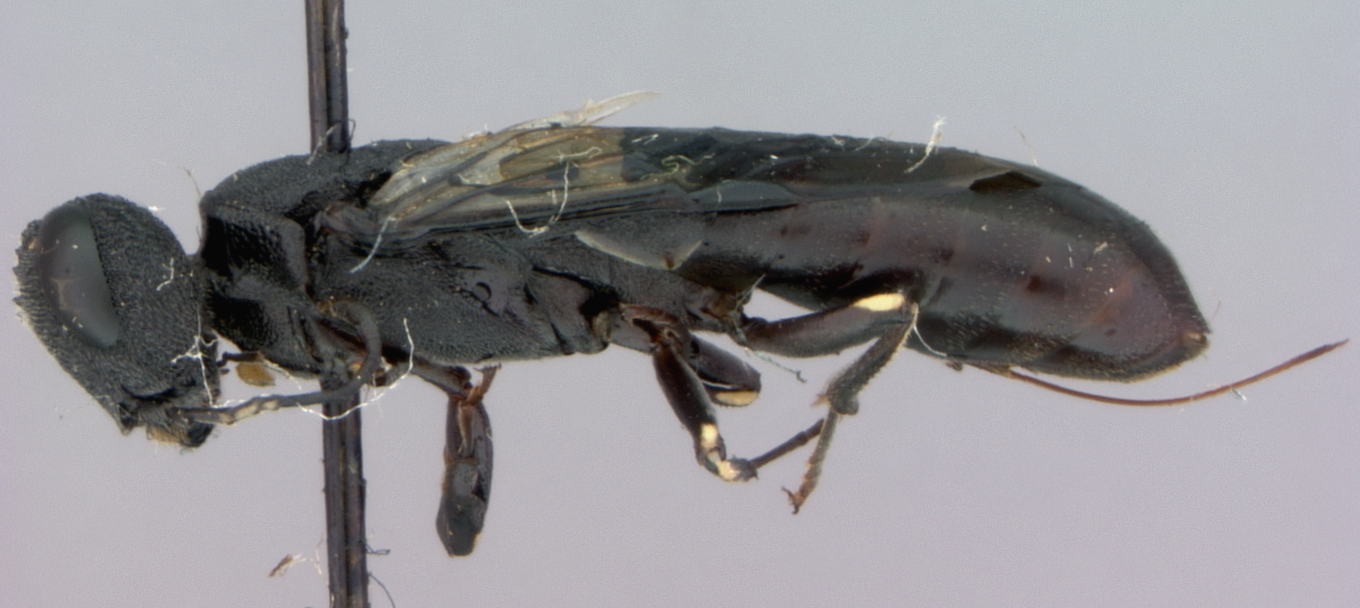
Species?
Oryssus modestus
